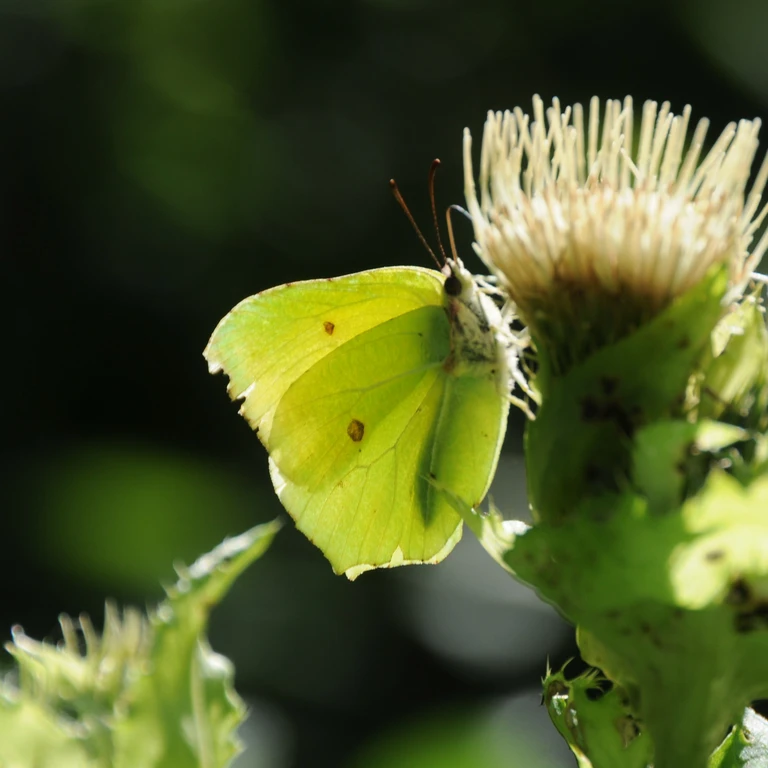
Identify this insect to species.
Gonepteryx rhamni
